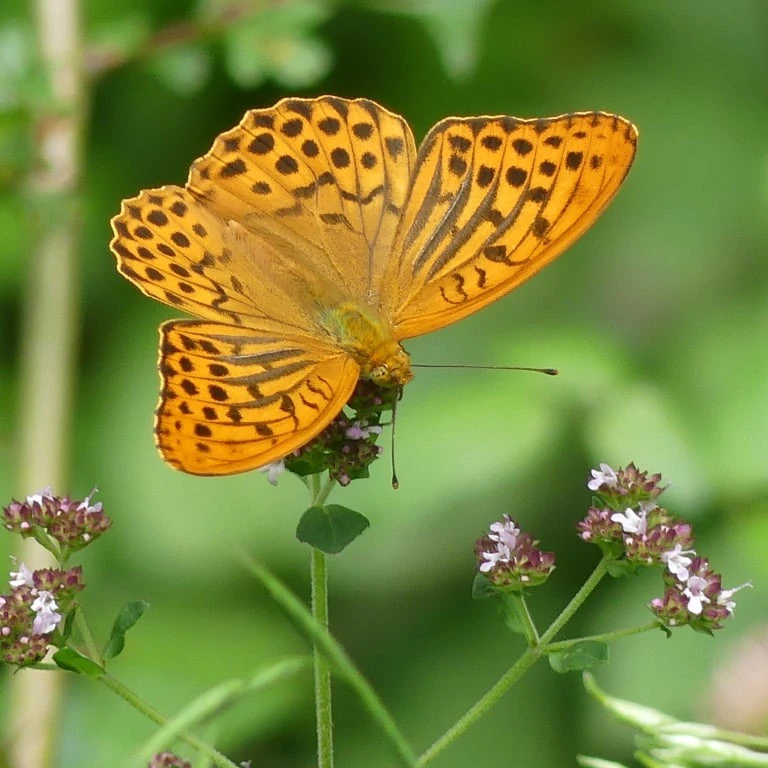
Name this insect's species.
Argynnis paphia
